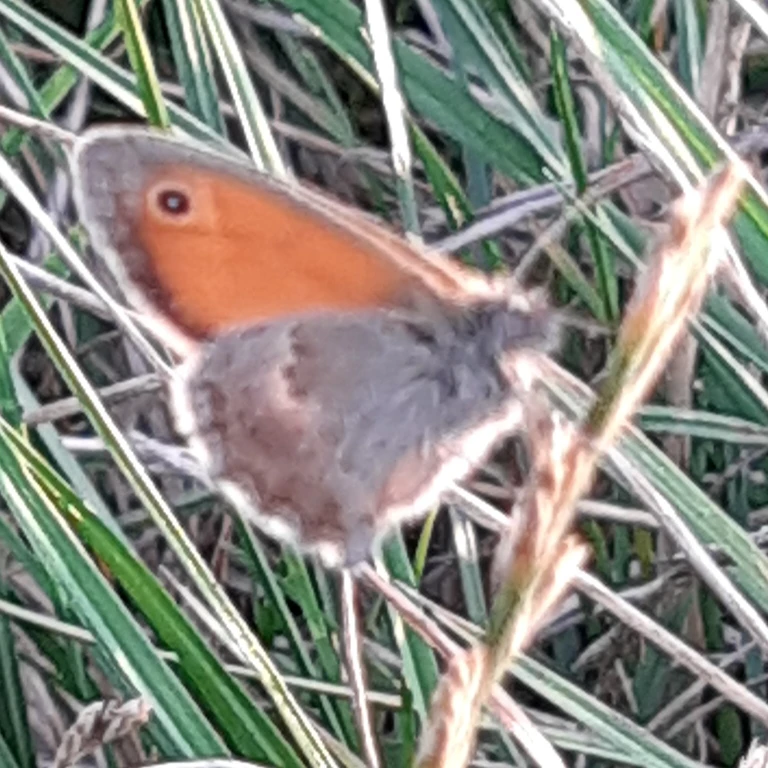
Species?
Coenonympha pamphilus
